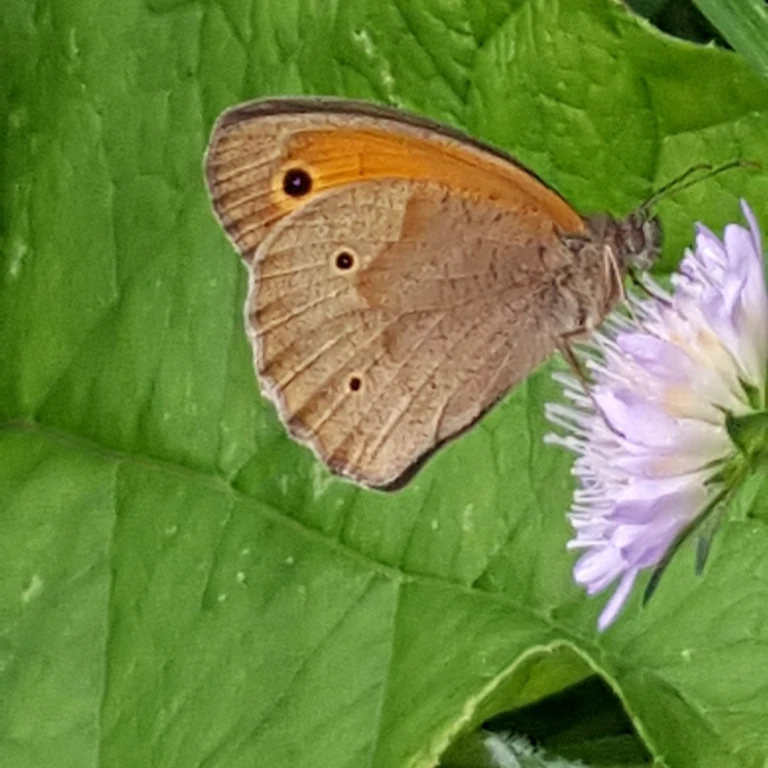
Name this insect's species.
Maniola jurtina
